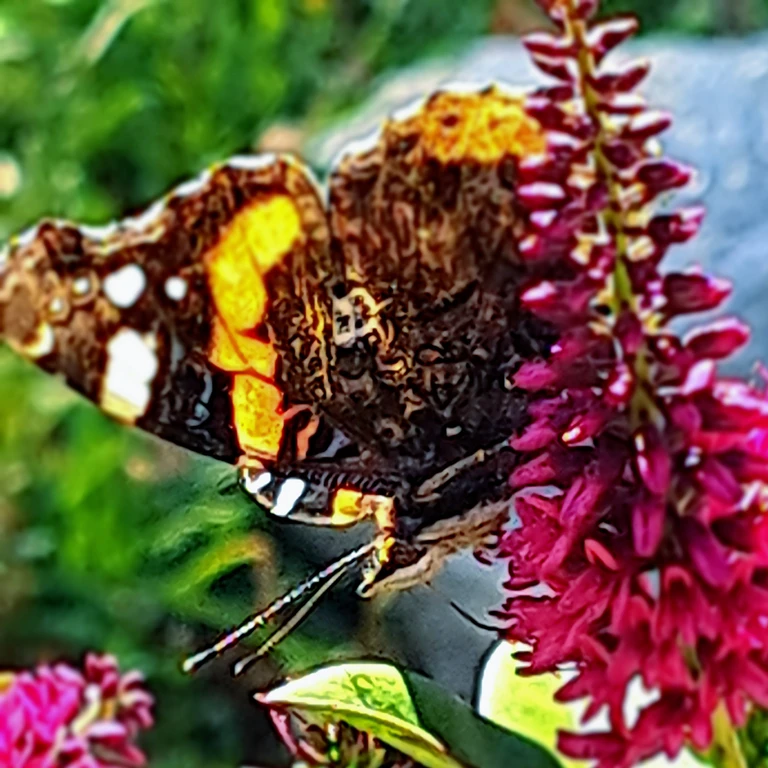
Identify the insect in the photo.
Vanessa atalanta
